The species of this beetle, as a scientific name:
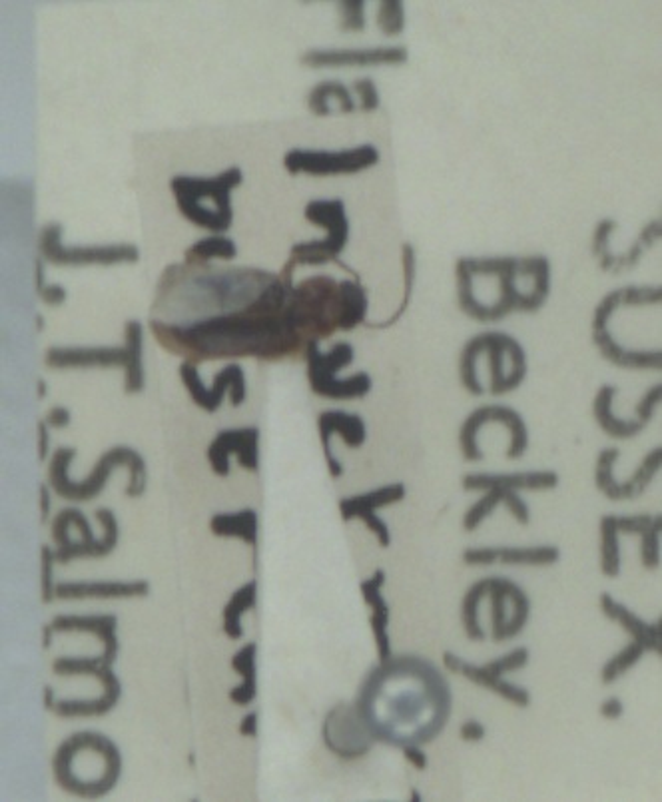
Acupalpus dubius
